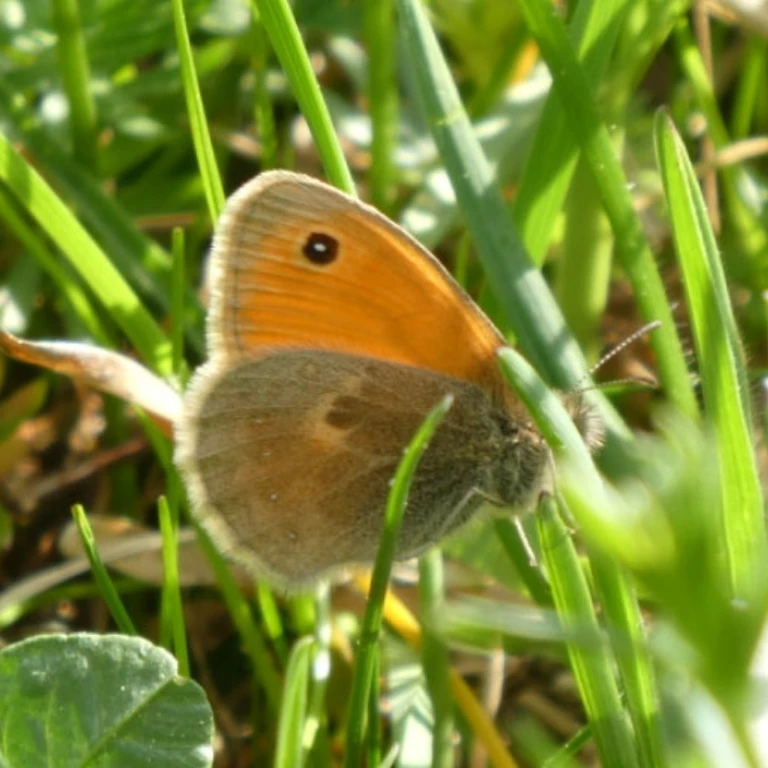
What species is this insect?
Coenonympha pamphilus
